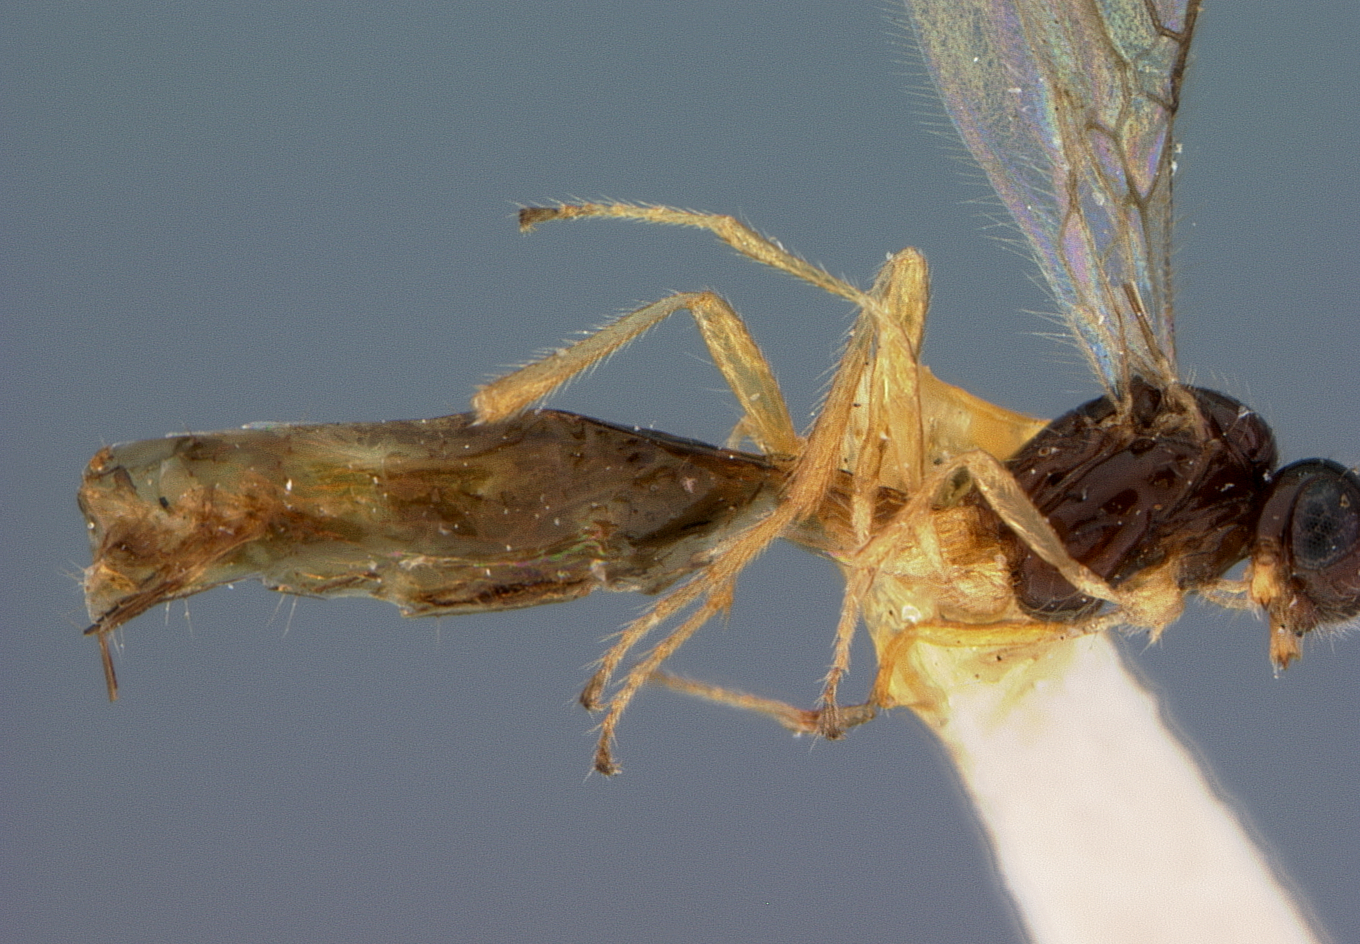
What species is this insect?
Aspilota foliformis
